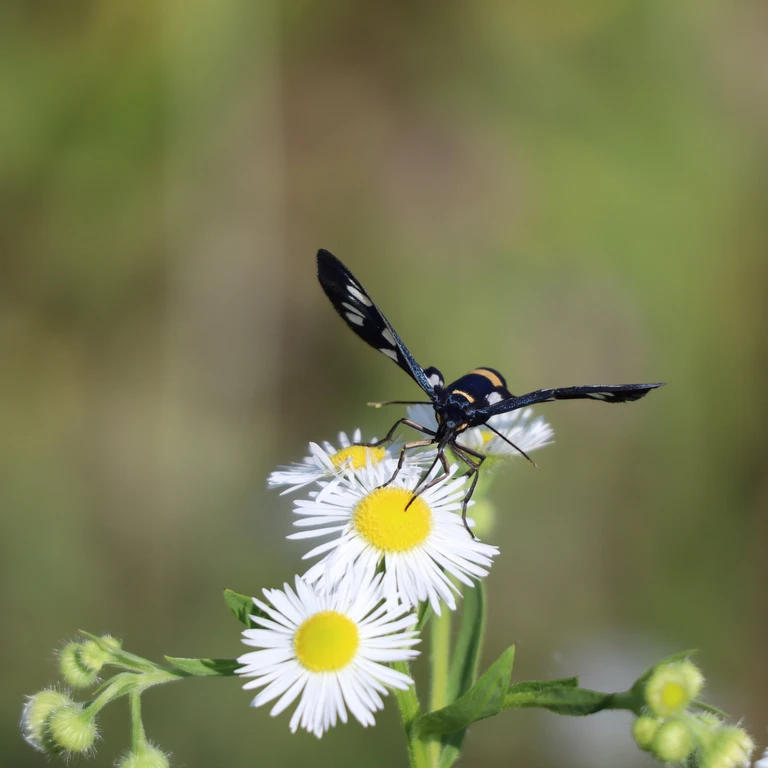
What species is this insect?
Amata phegea
